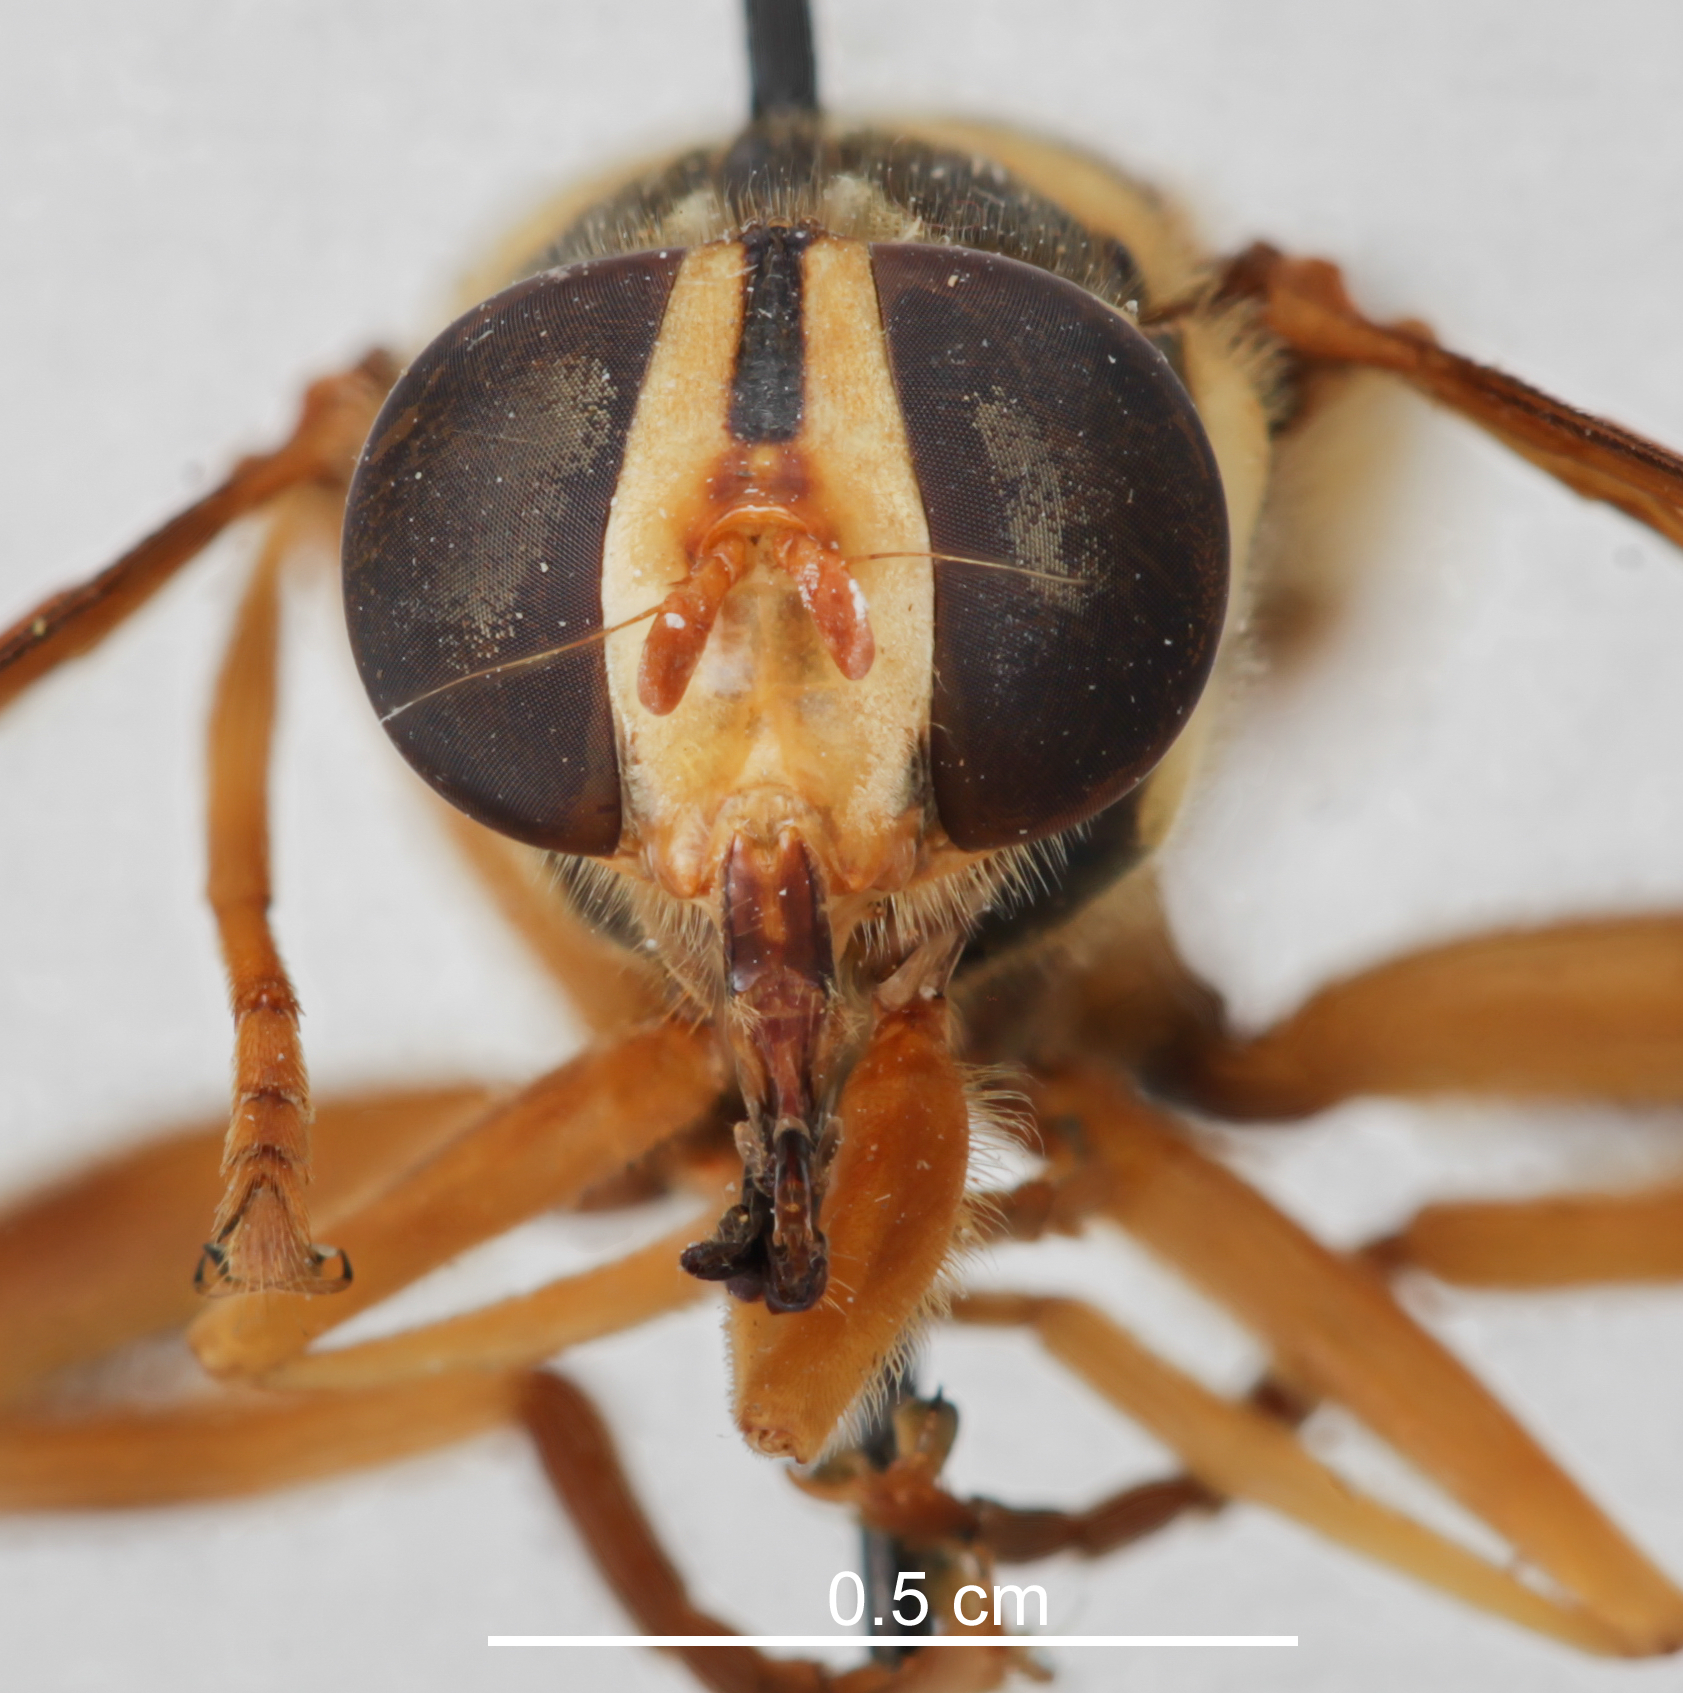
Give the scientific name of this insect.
Megacyllene robiniae (also Milesia virginiensis)
